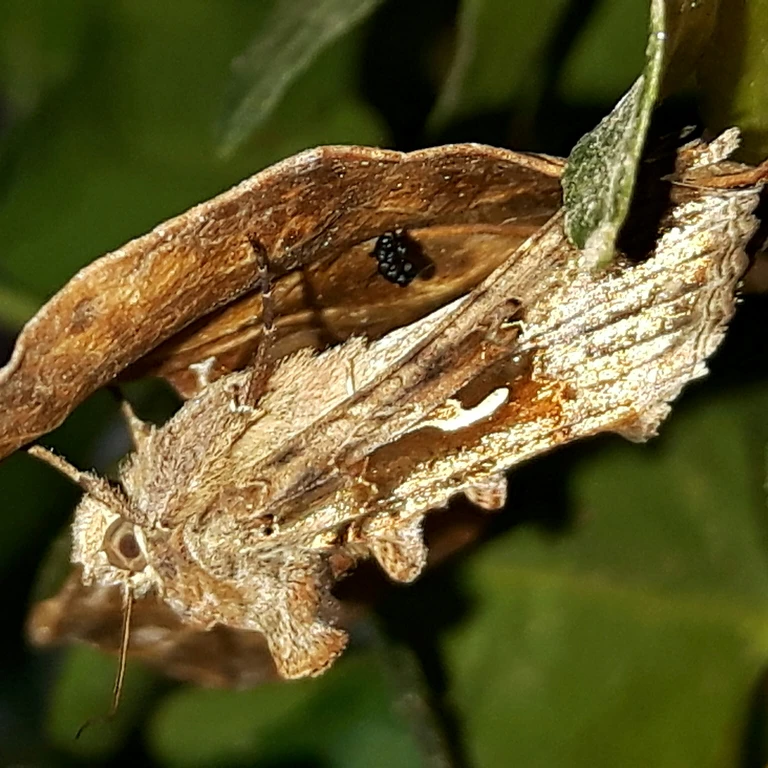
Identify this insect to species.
Autographa gamma
